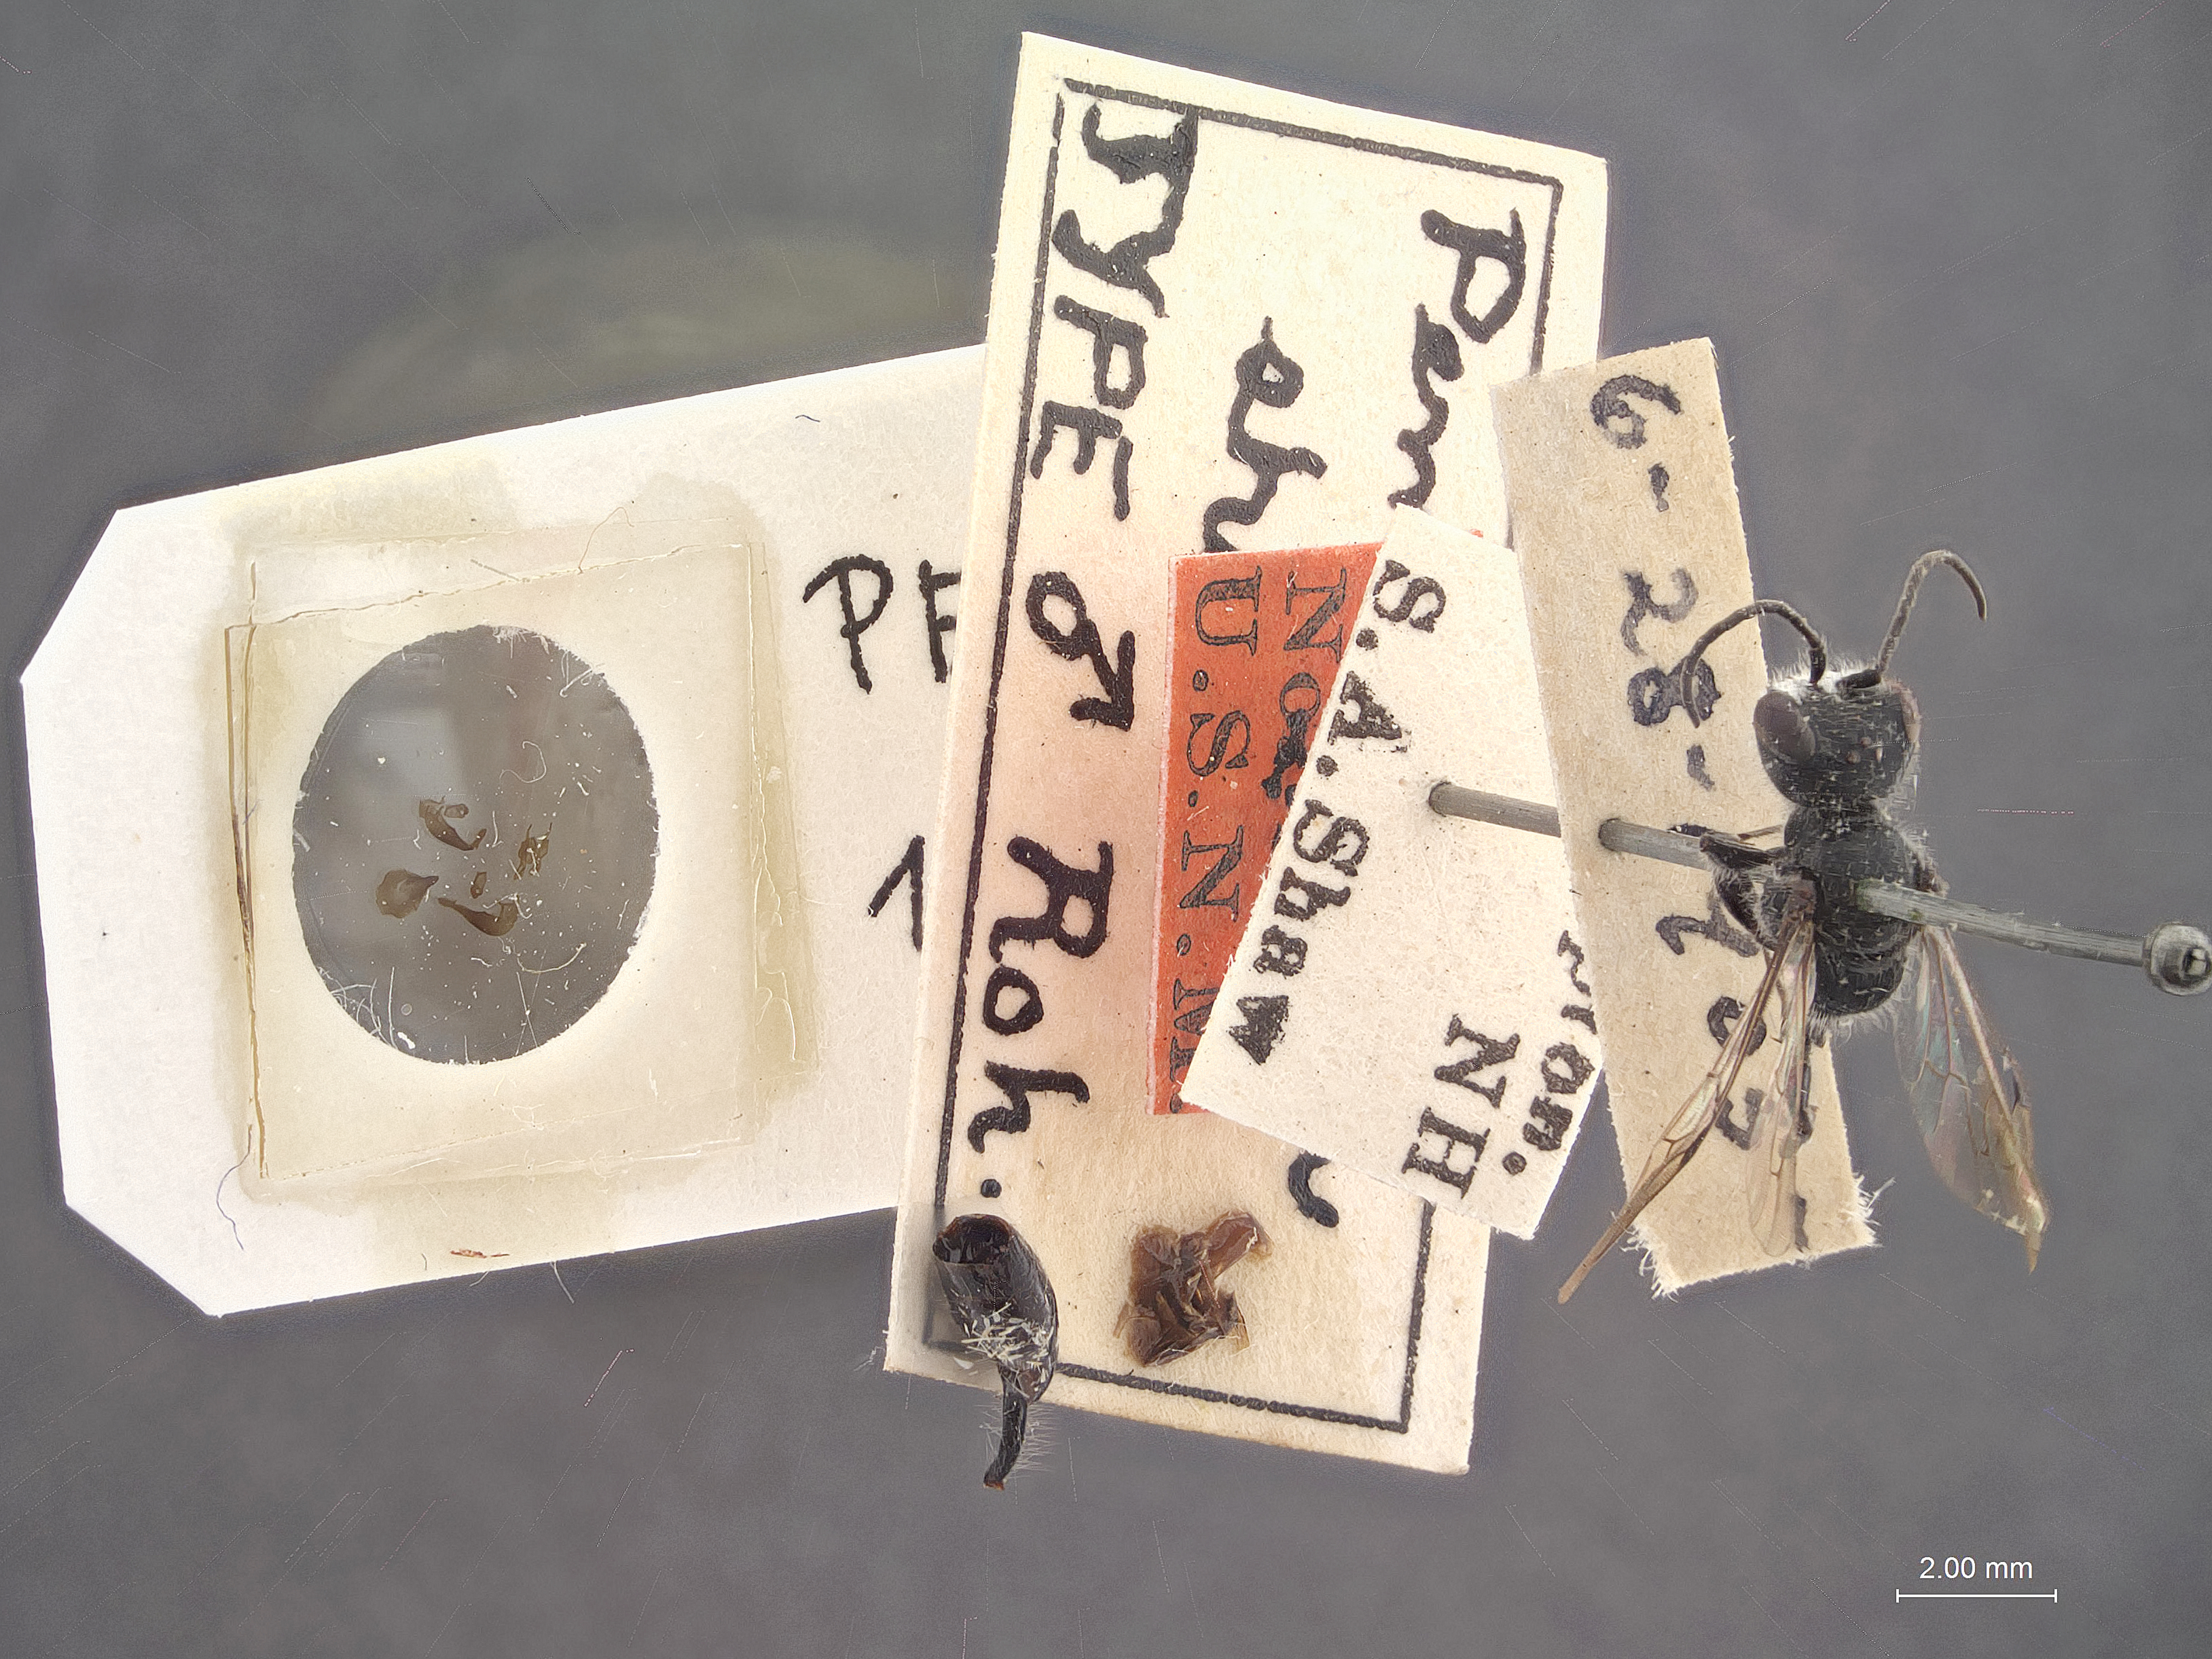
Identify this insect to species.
Pemphredon shawii
